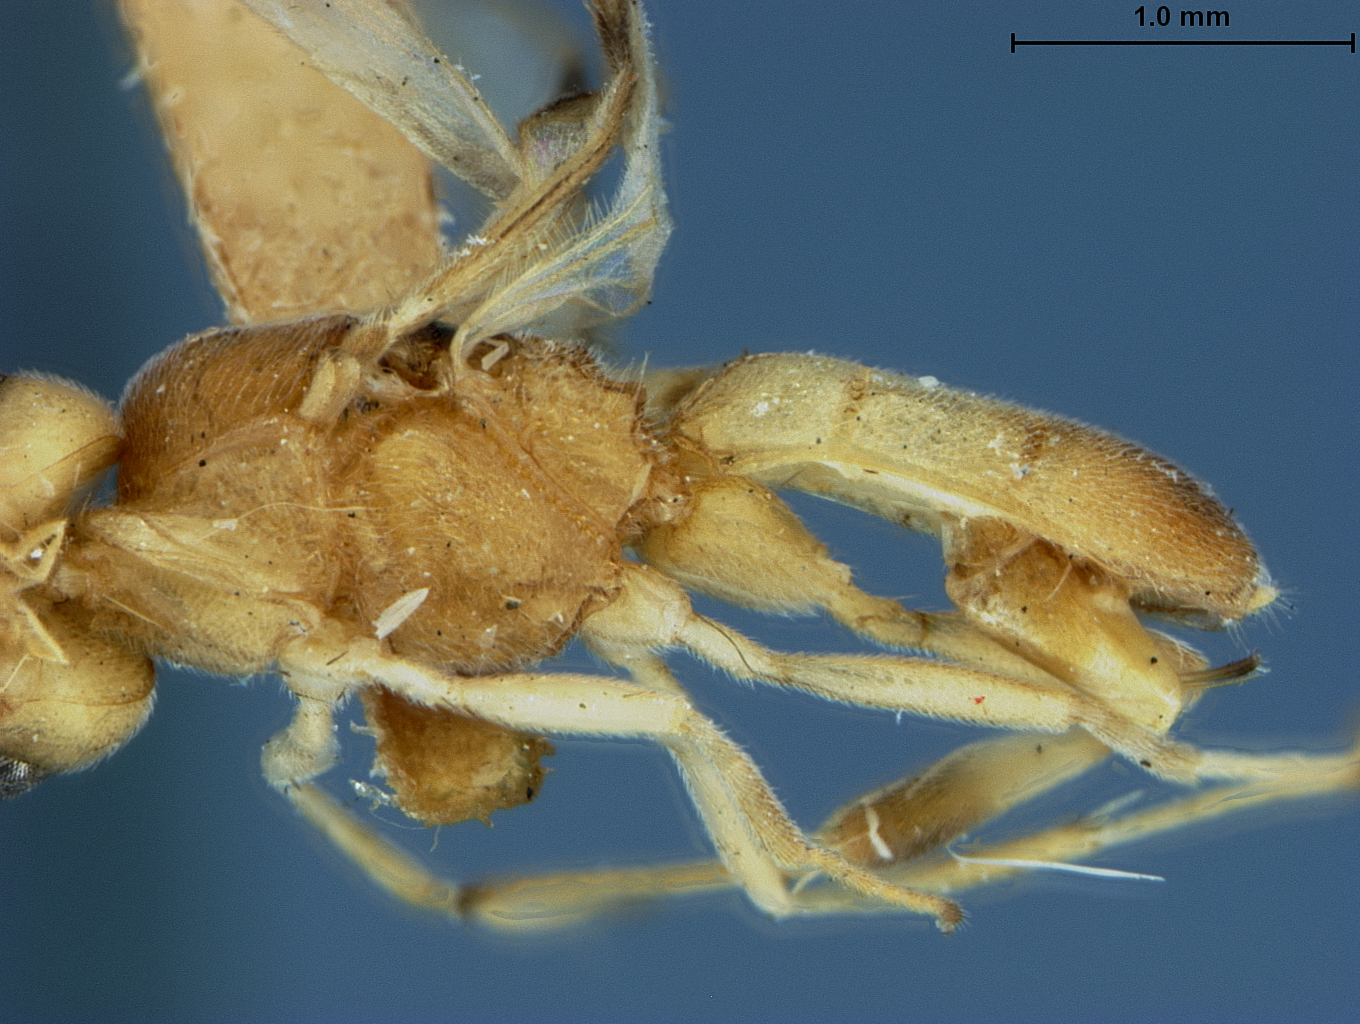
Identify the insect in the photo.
Phanerotoma philippinensis
